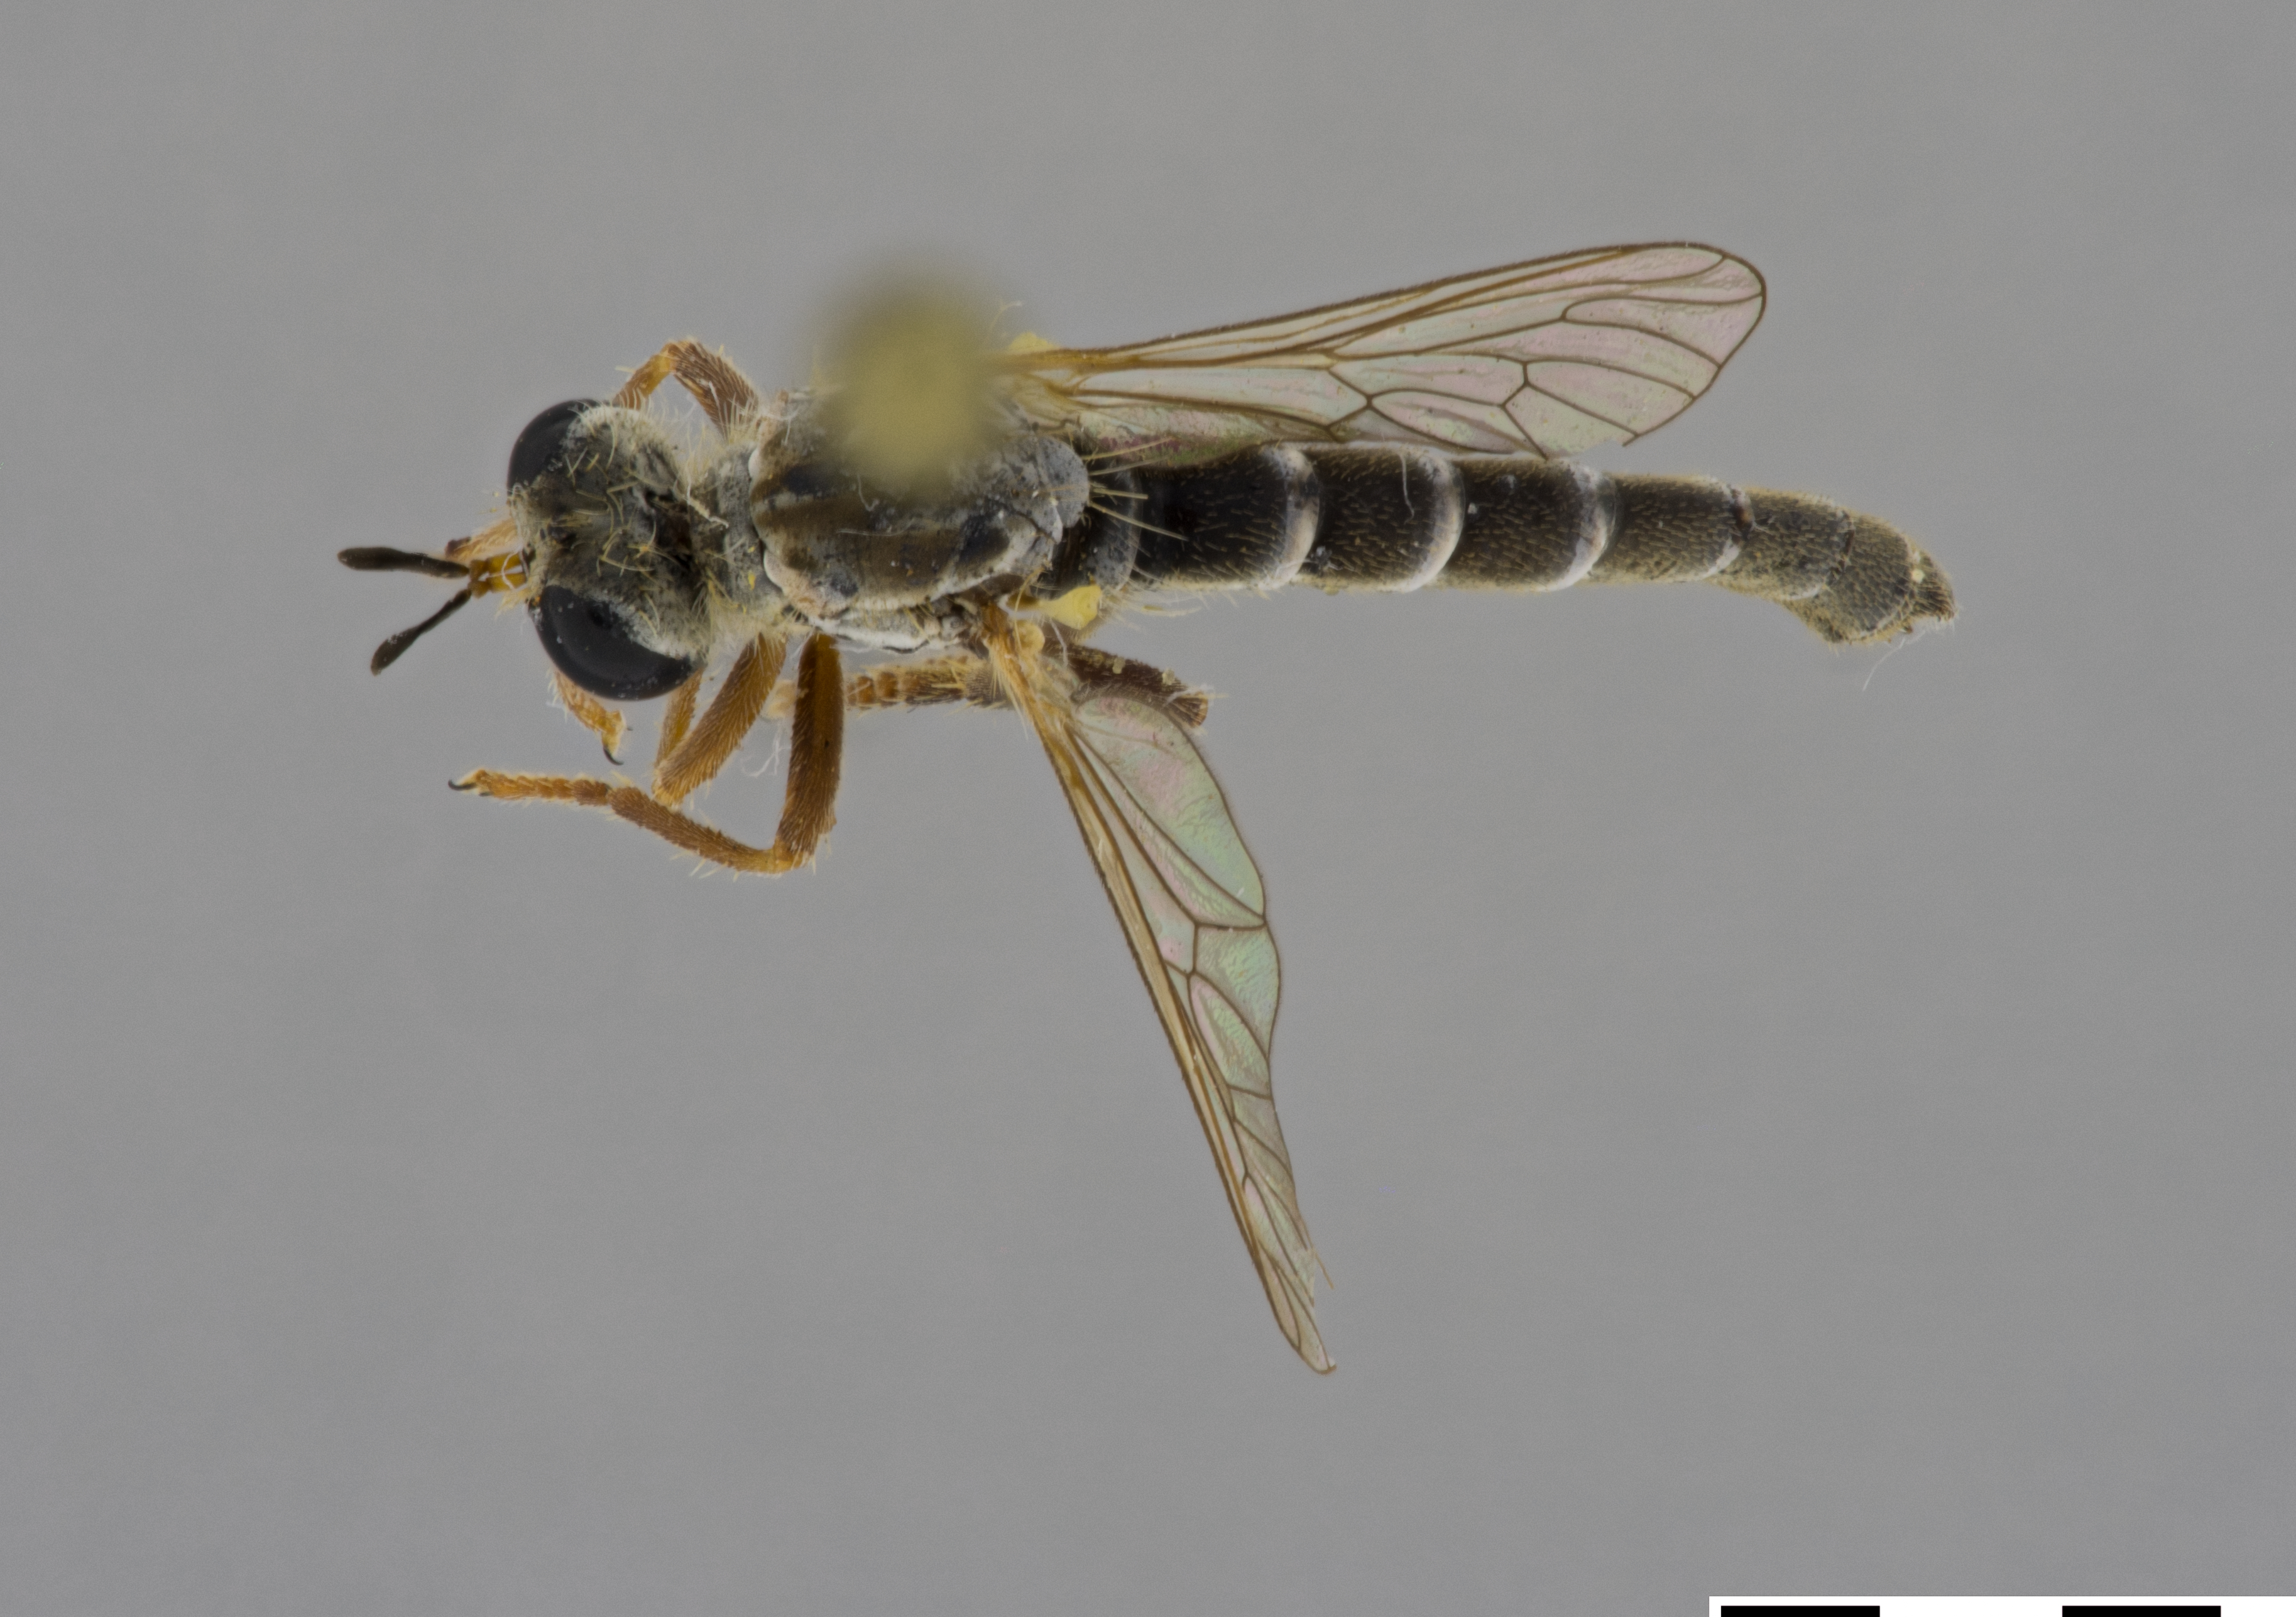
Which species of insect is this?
Macroetra damara
